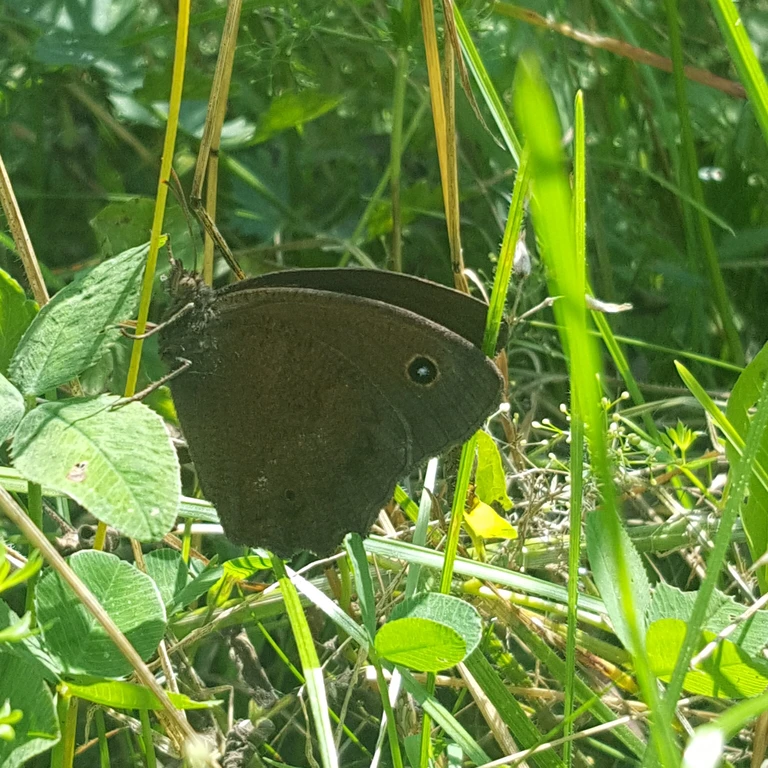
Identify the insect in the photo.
Minois dryas
